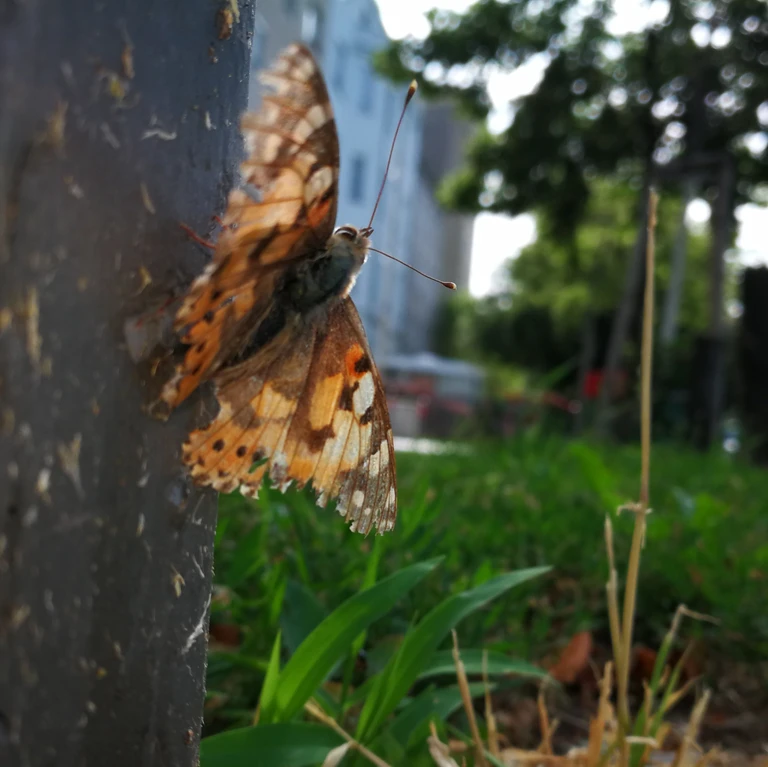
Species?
Vanessa cardui
